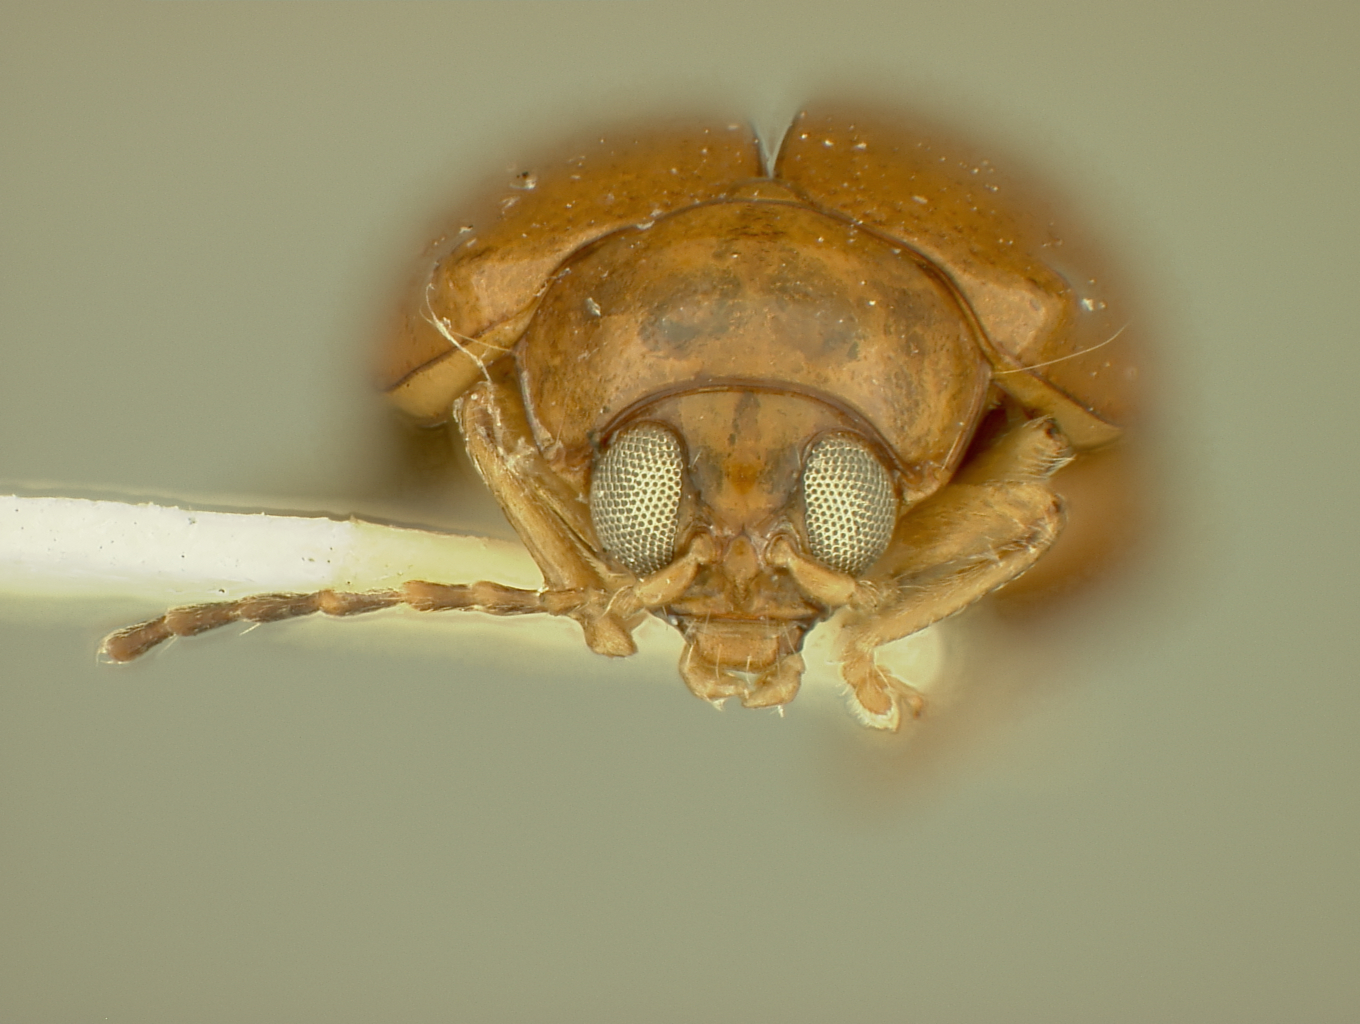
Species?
Heikertingerella dominicae
